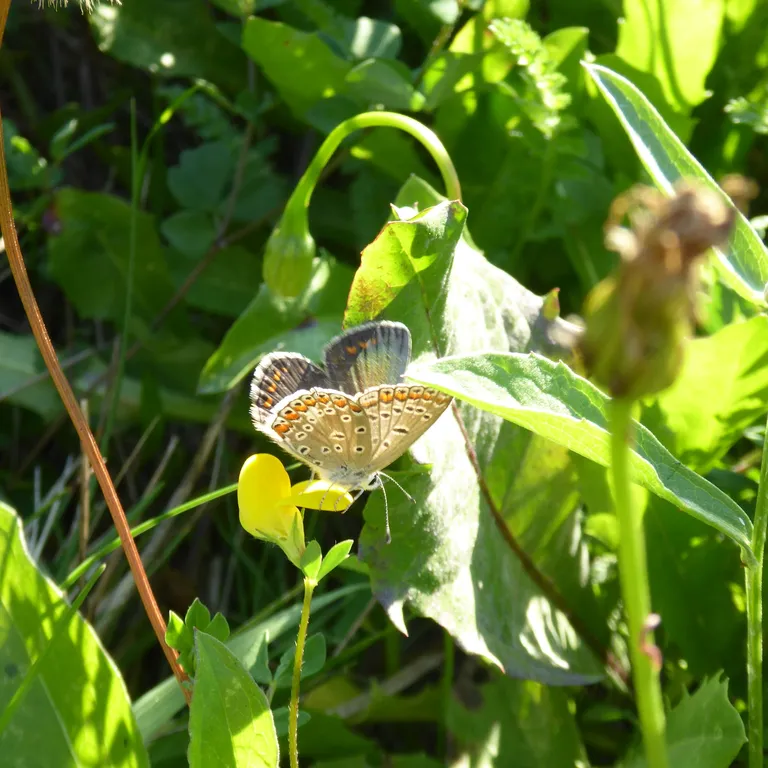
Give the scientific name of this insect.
Polyommatus icarus
